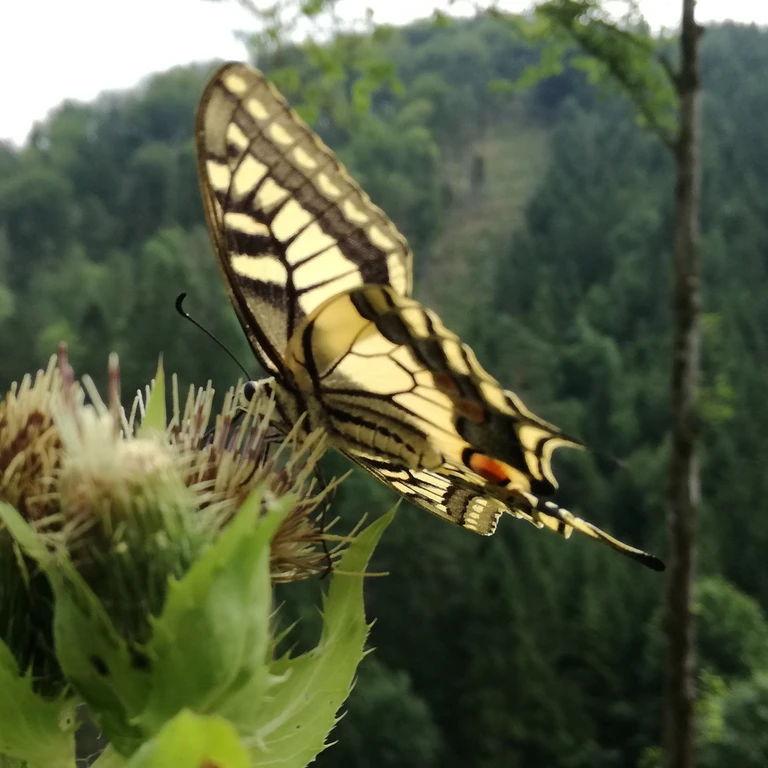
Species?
Papilio machaon
